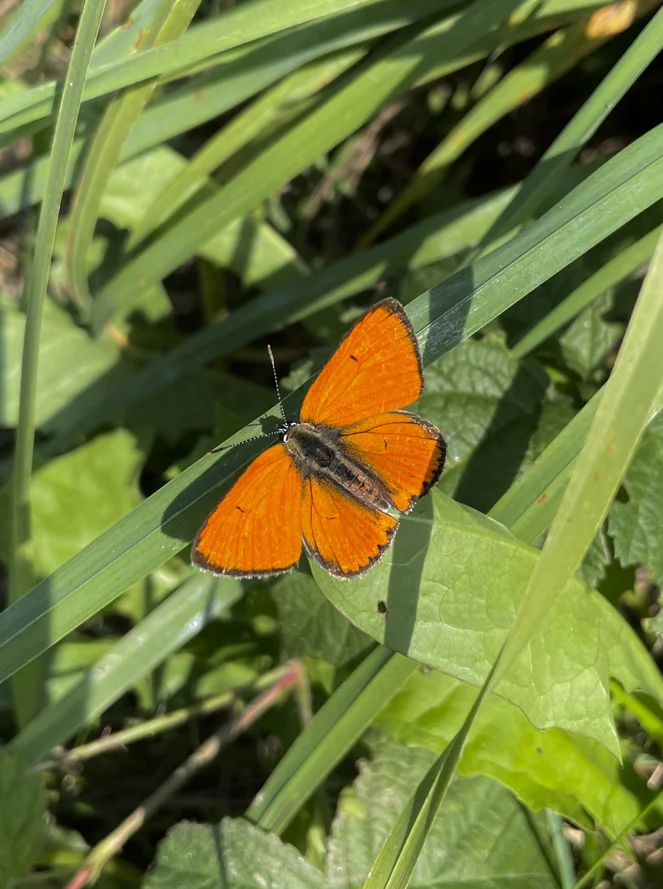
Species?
Lycaena dispar
